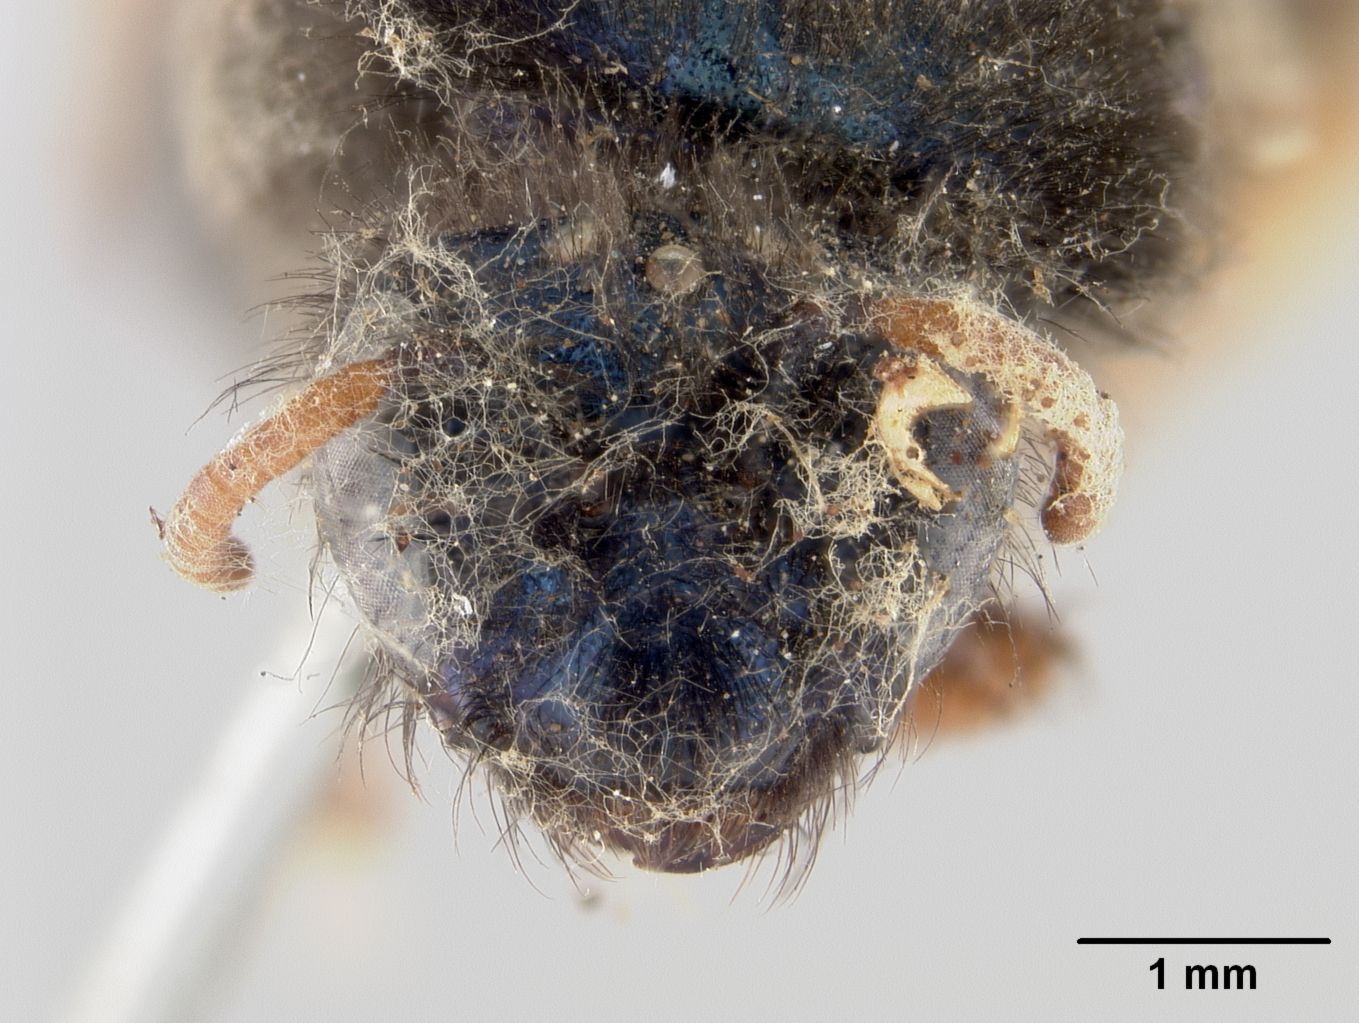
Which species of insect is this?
Pasiphae cyanea
